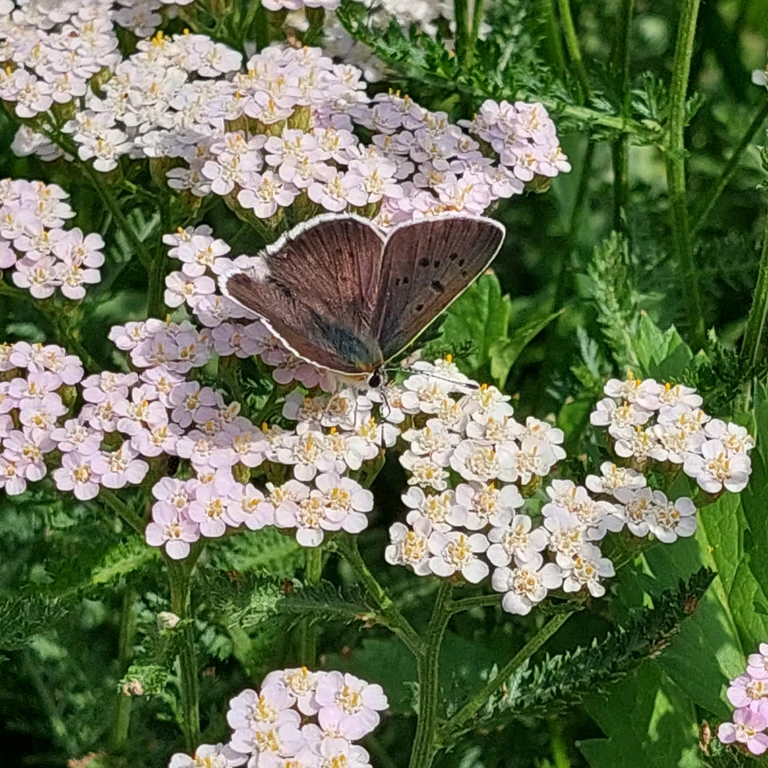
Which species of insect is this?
Lycaena tityrus (also Loweia tityrus)
